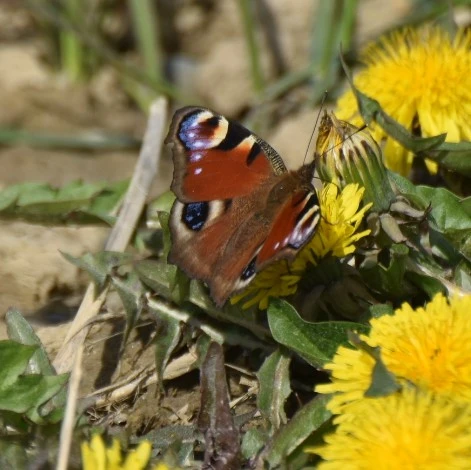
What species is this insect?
Aglais io
